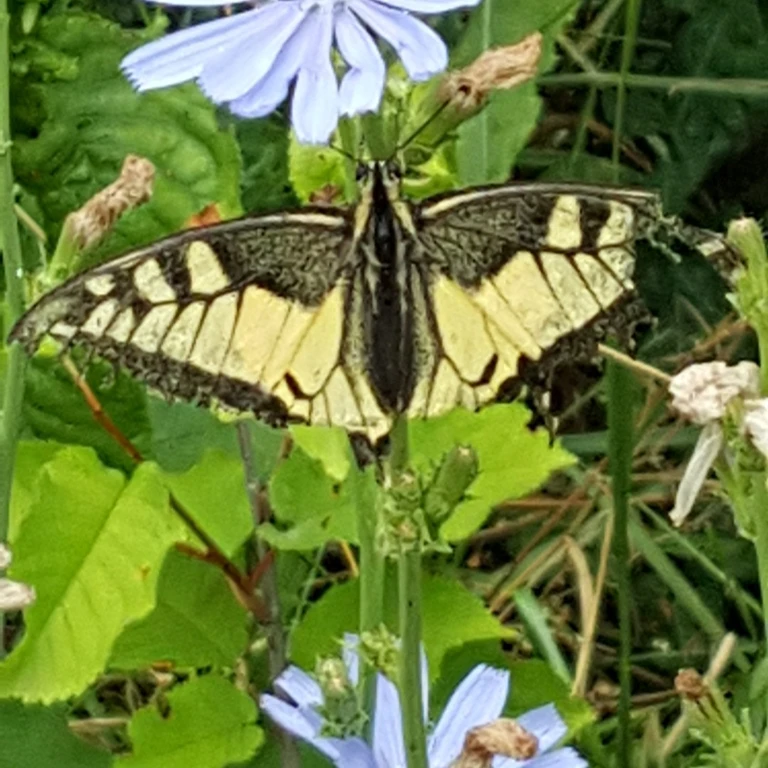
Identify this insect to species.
Papilio machaon
